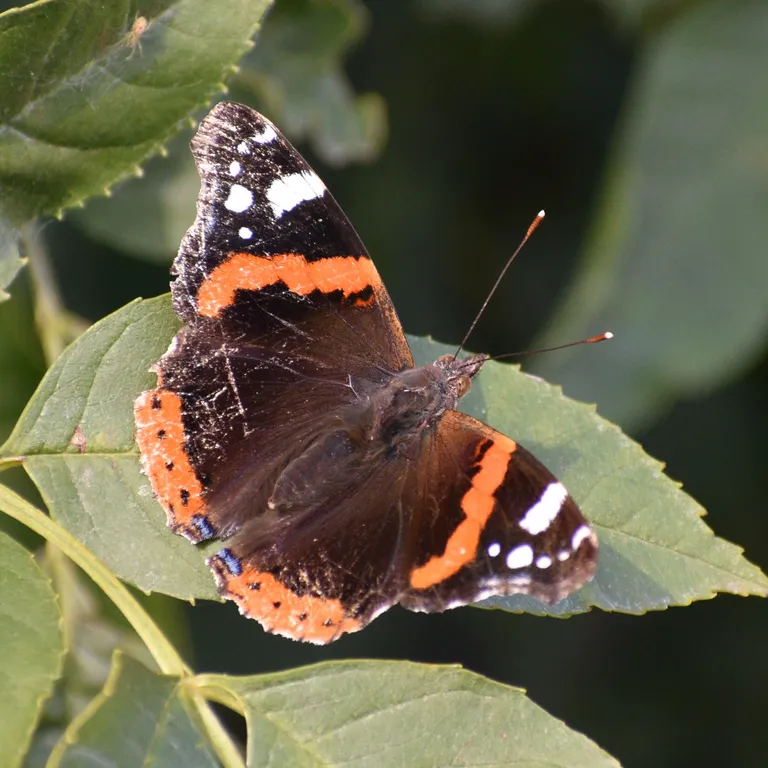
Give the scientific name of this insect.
Vanessa atalanta
